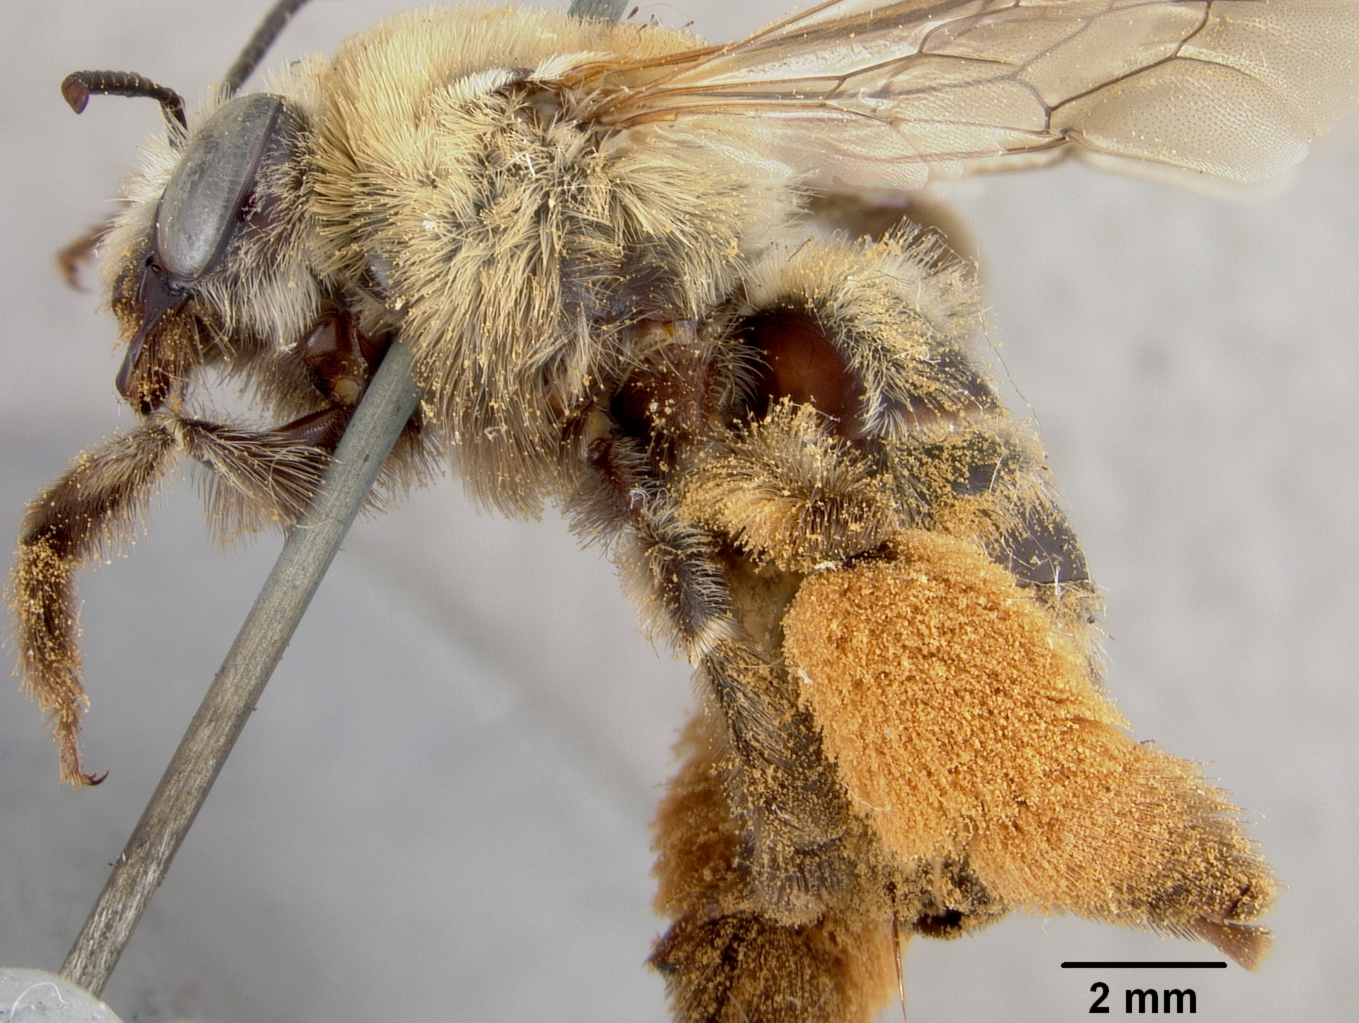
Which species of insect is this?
Melissodes chrysothamni
